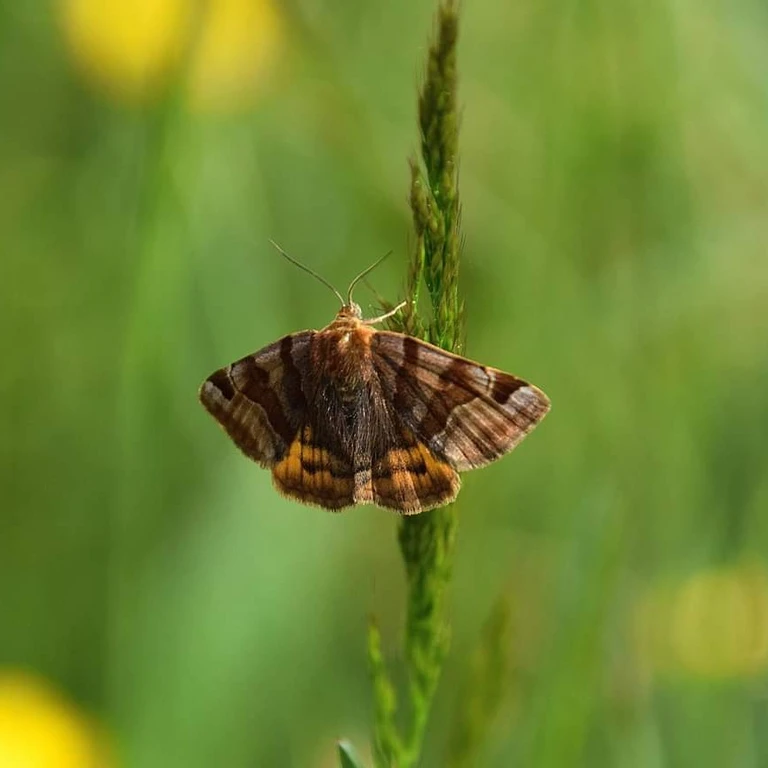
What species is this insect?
Euclidia glyphica
